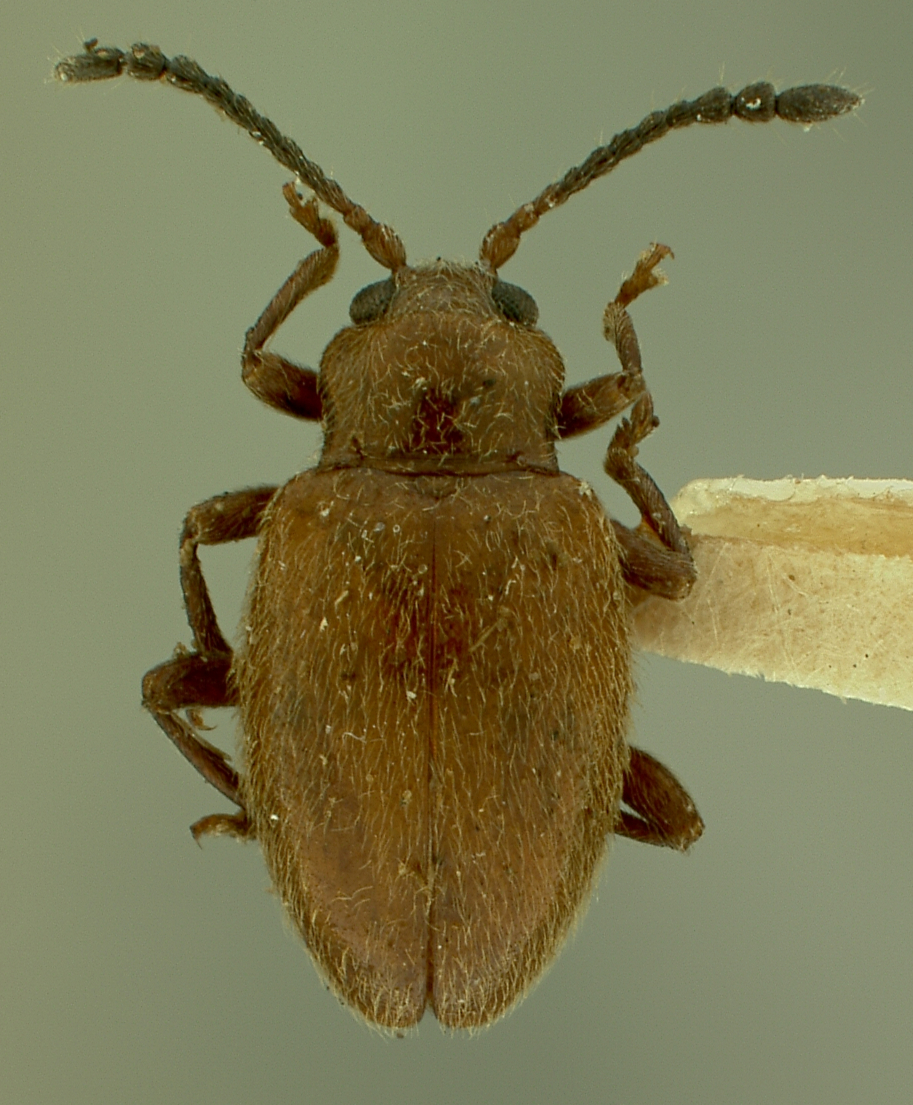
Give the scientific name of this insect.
Saula lobatipes
